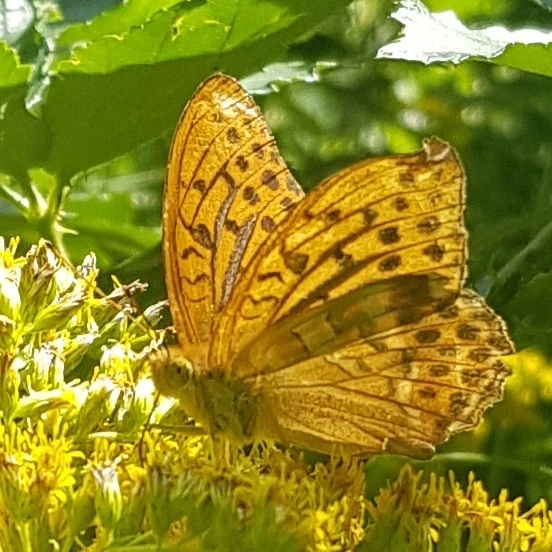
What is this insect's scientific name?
Argynnis paphia
